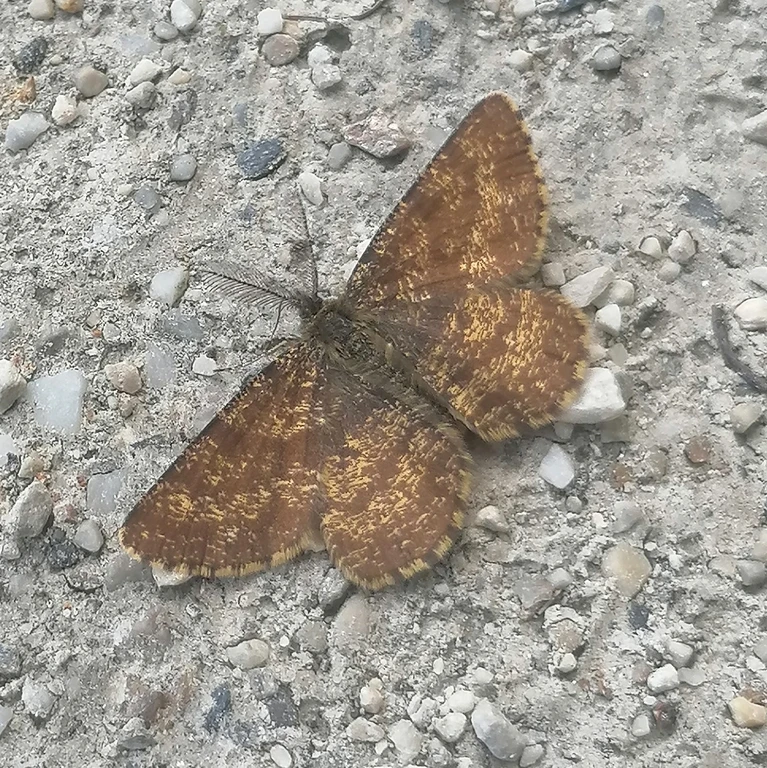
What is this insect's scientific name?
Ematurga atomaria
